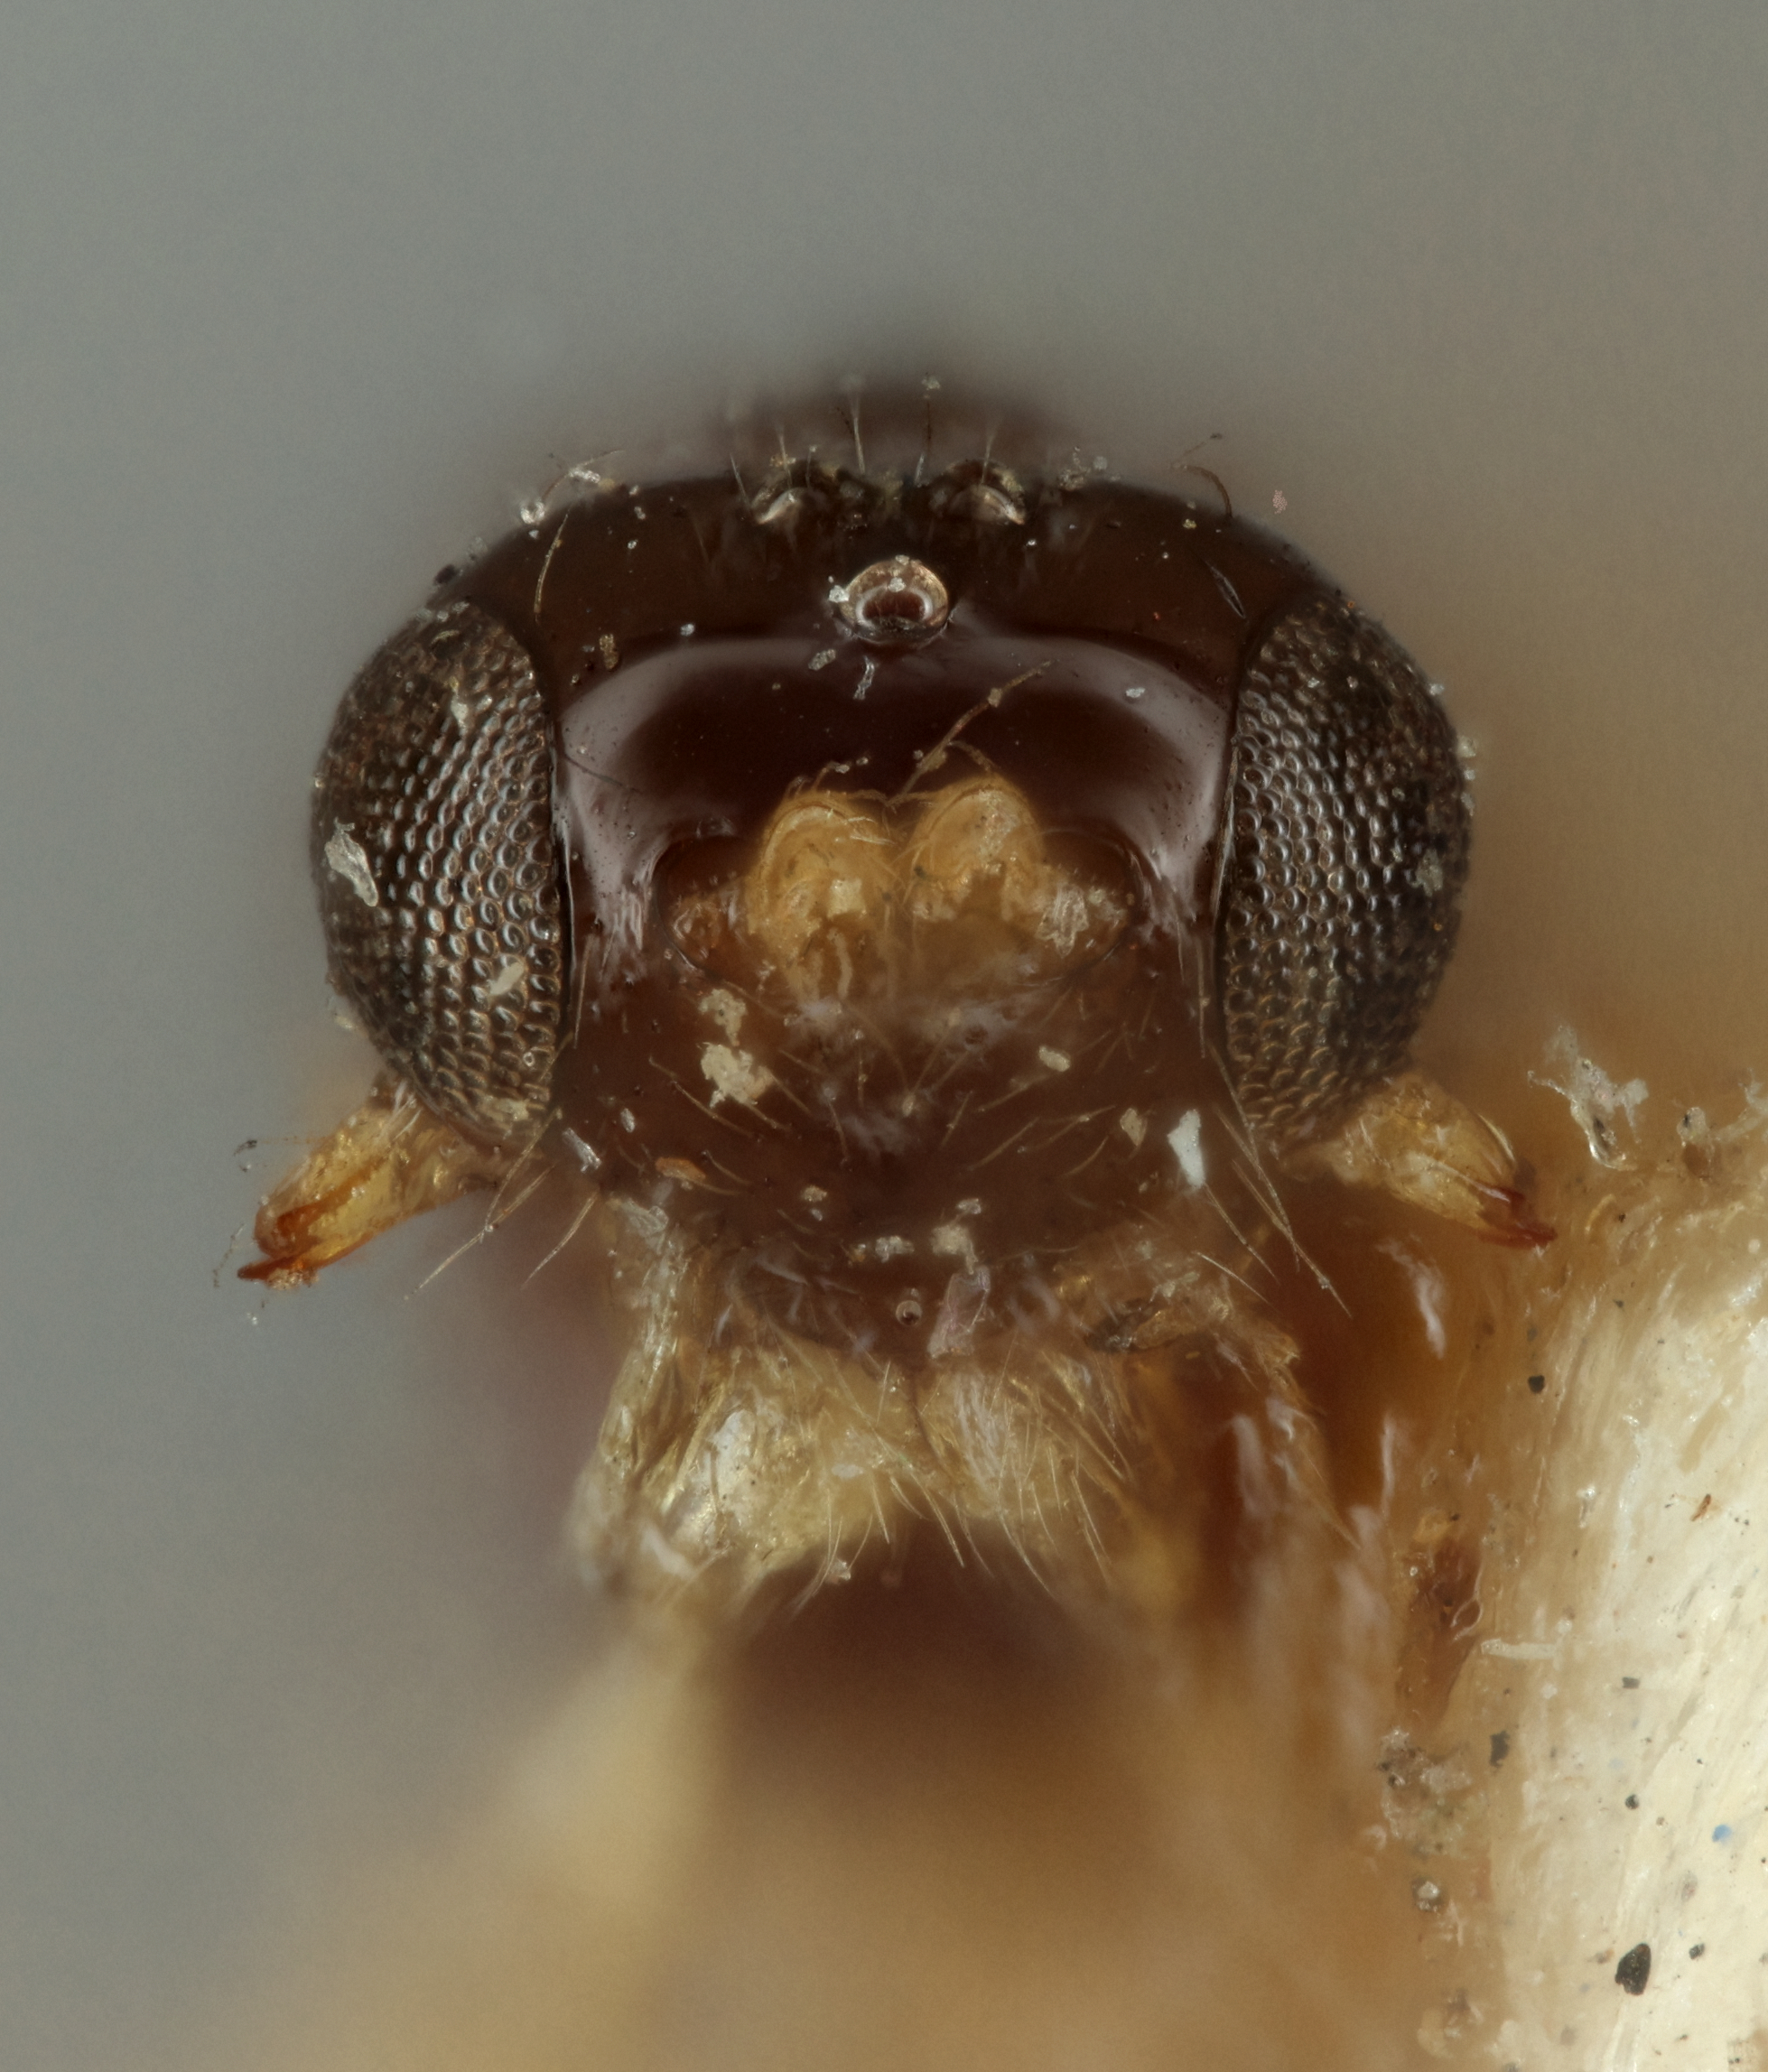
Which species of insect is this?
Synaldis paraclypealis
